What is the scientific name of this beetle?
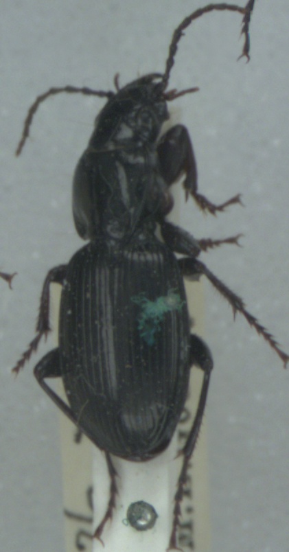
Pterostichus madidus
